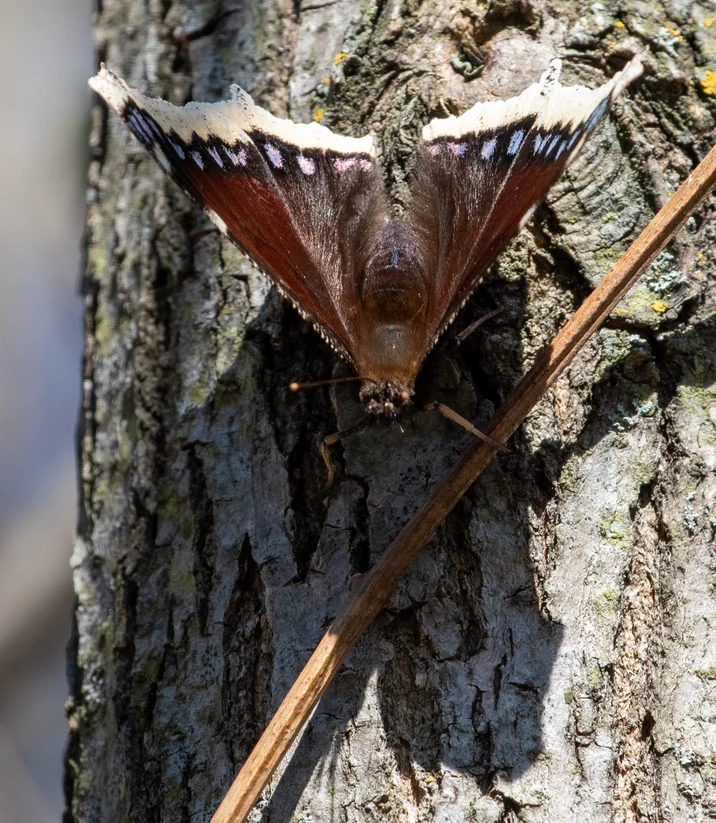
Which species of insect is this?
Nymphalis antiopa
